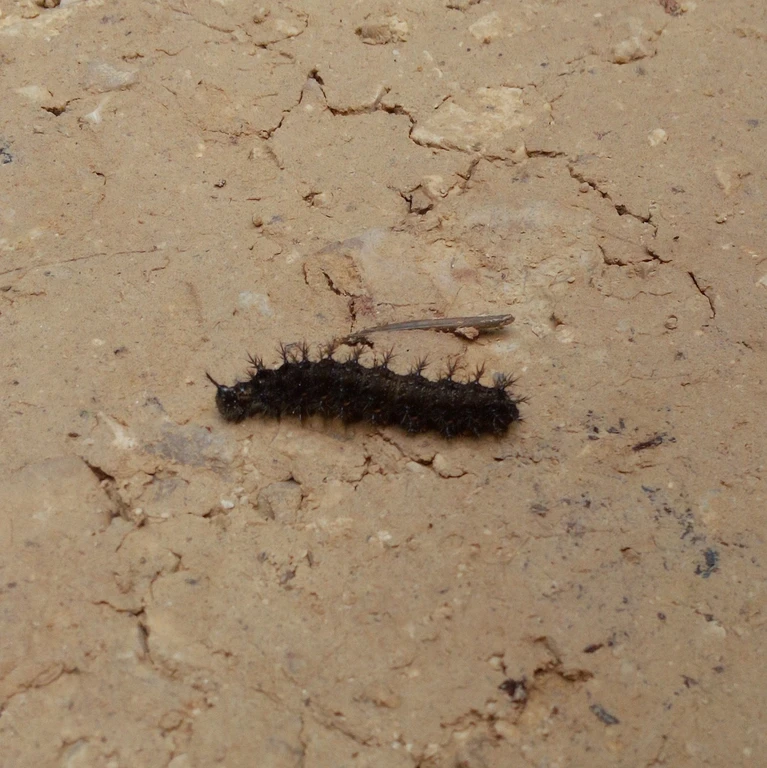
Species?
Araschnia levana
